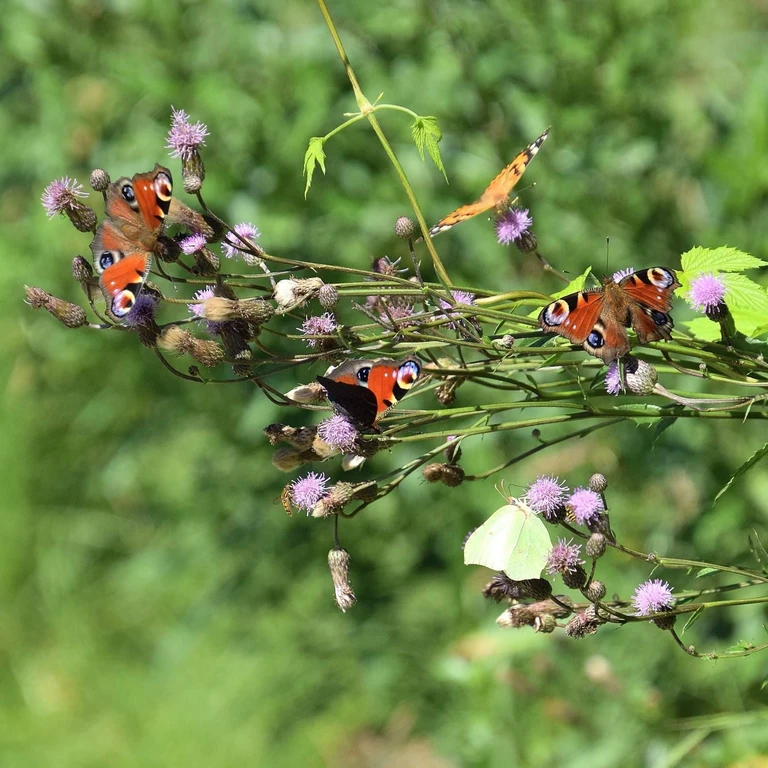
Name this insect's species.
Aglais io
